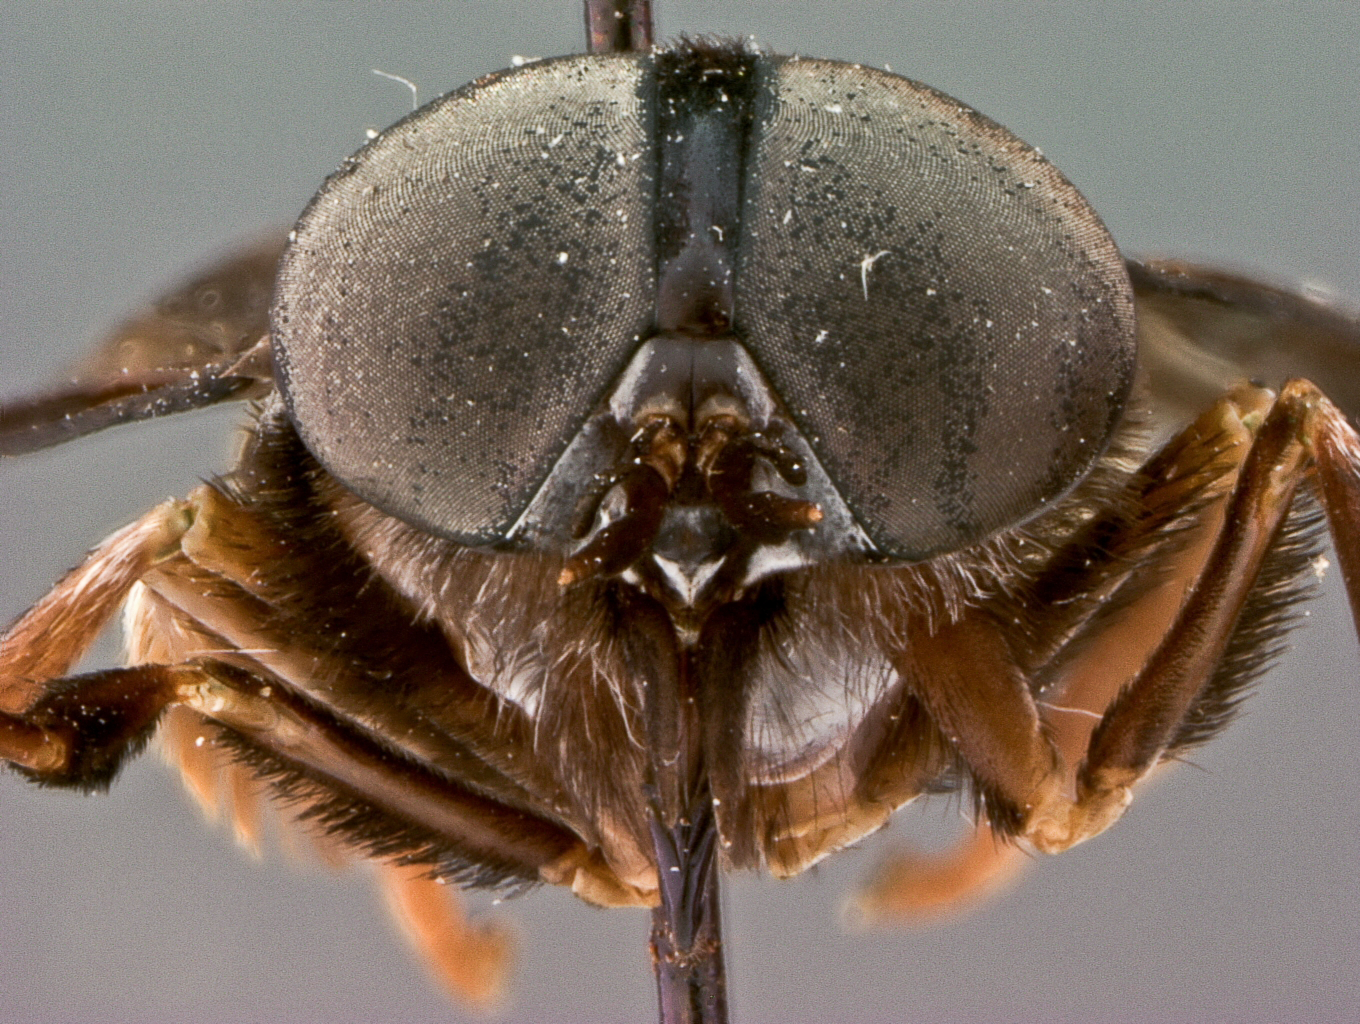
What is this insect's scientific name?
Stibasoma dyridophorum (also Stibasoma festivum)
